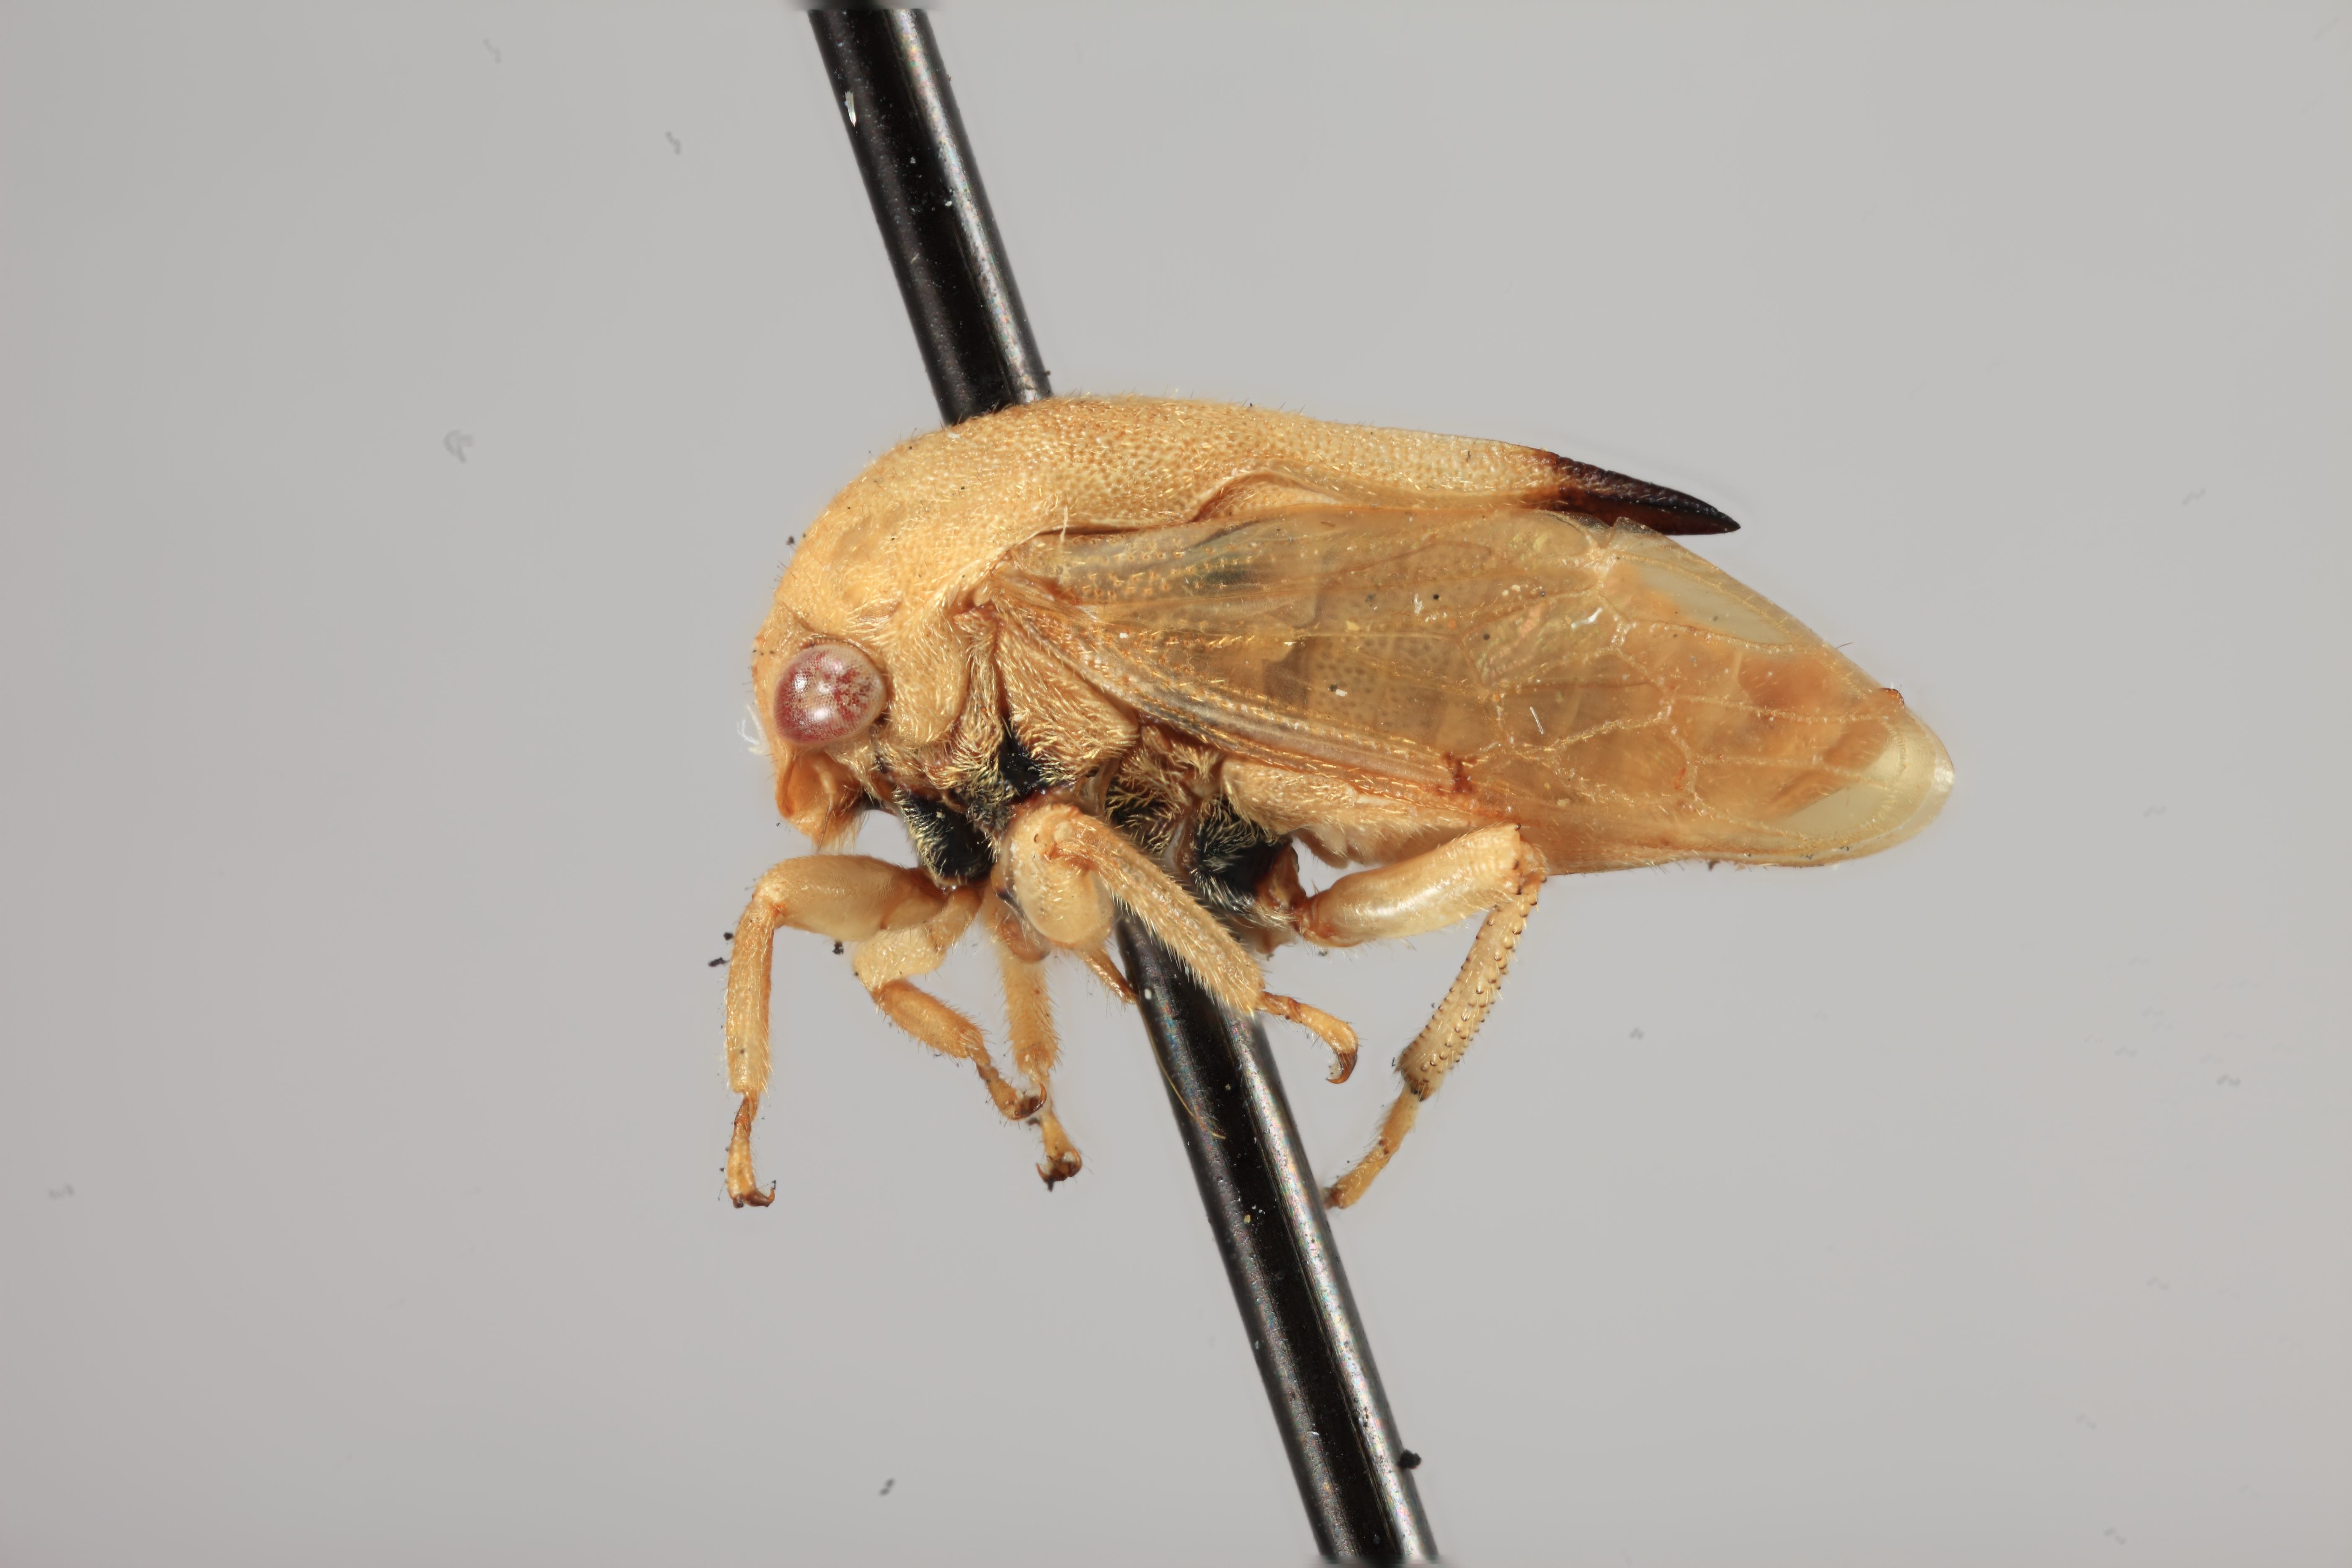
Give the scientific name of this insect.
Gargara nigroapicata
